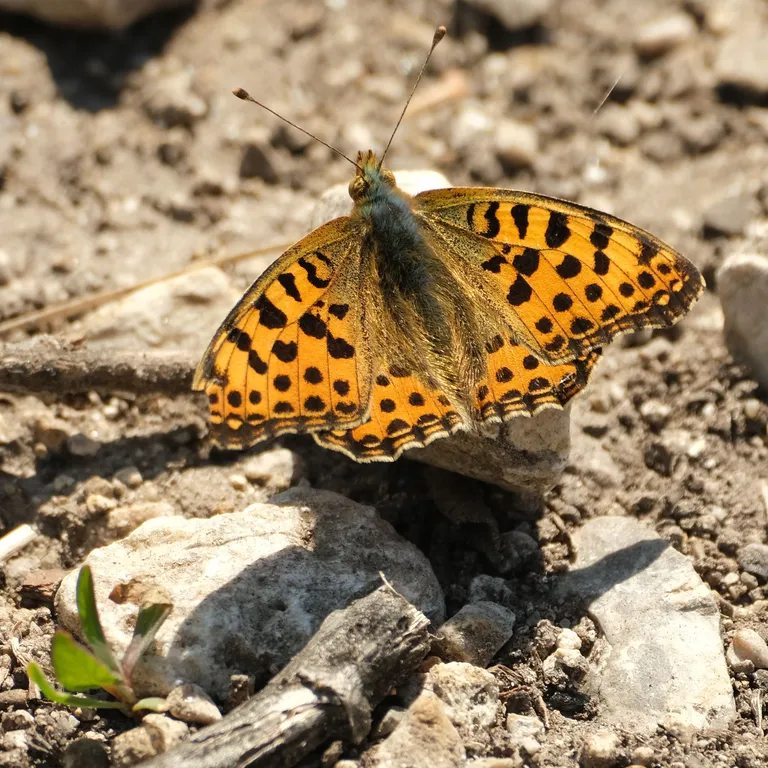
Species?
Issoria lathonia
